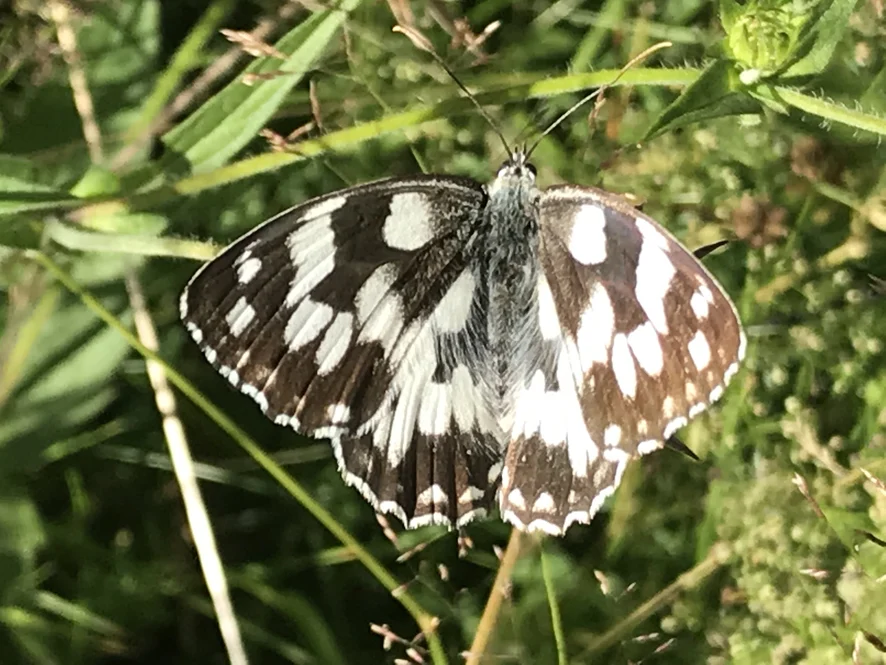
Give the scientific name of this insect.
Melanargia galathea
